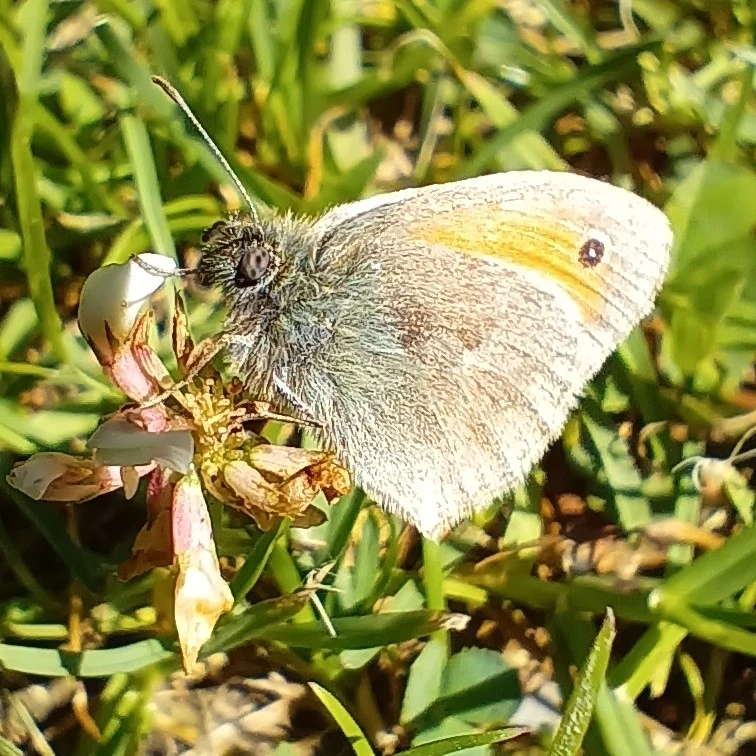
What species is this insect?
Coenonympha pamphilus
